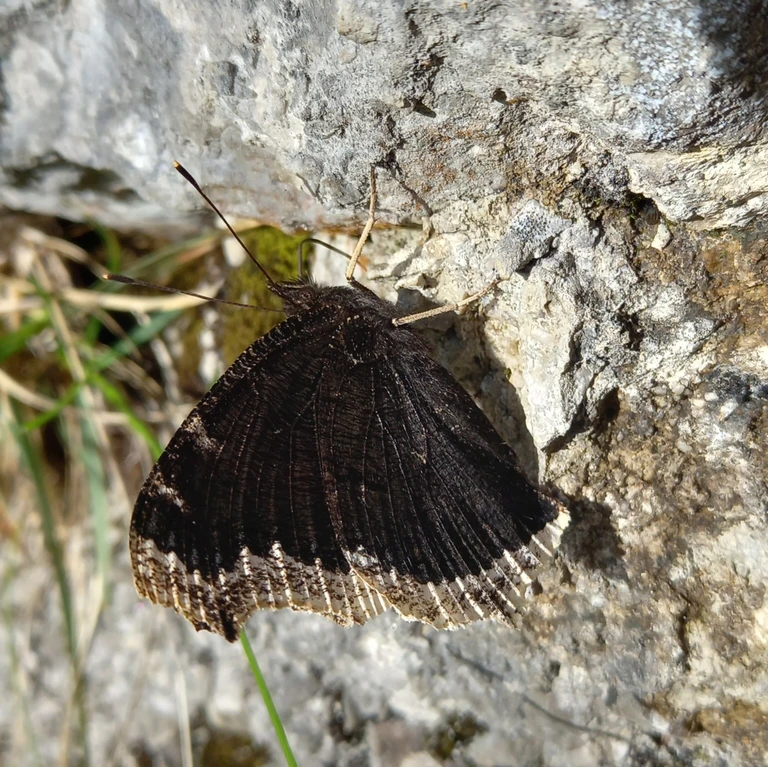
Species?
Nymphalis antiopa
